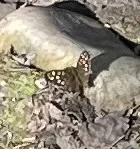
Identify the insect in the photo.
Pararge aegeria
